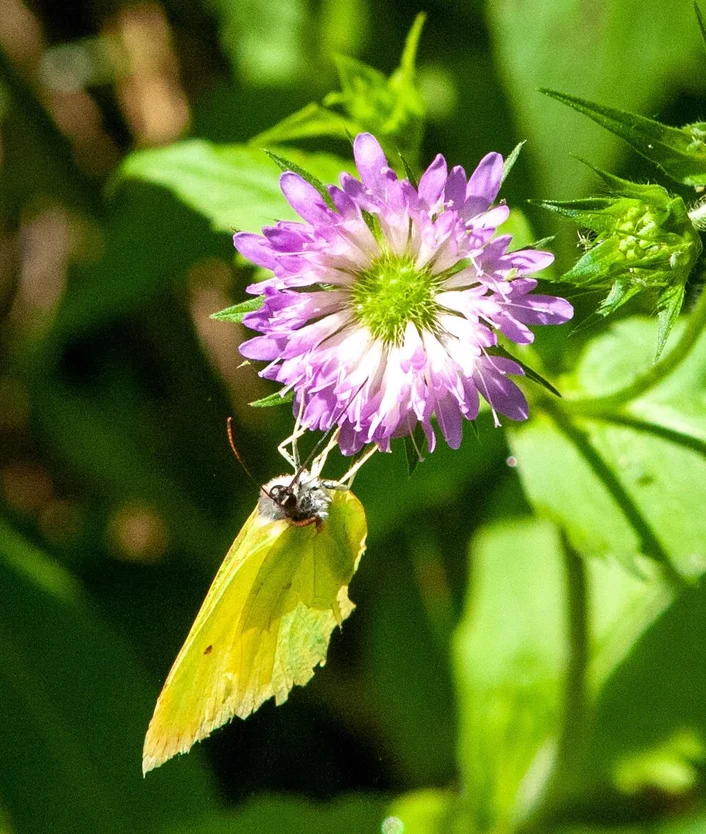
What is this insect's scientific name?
Gonepteryx rhamni
